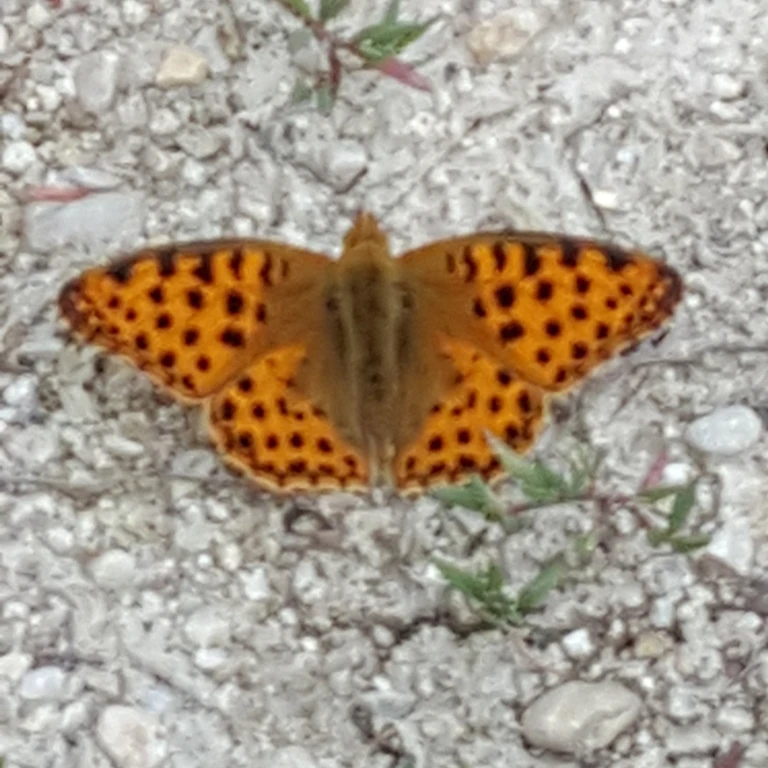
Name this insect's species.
Issoria lathonia
